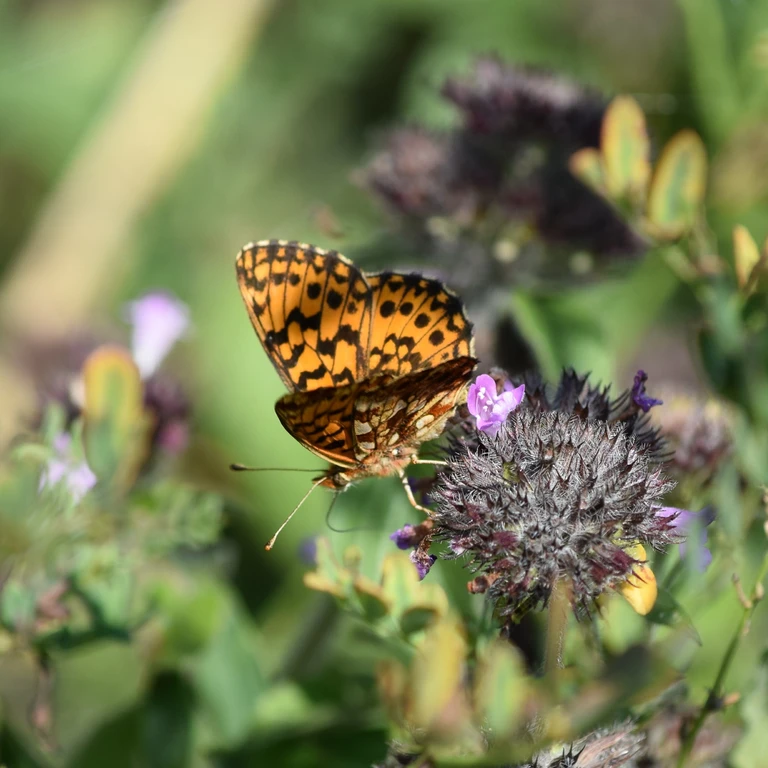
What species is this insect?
Boloria dia
